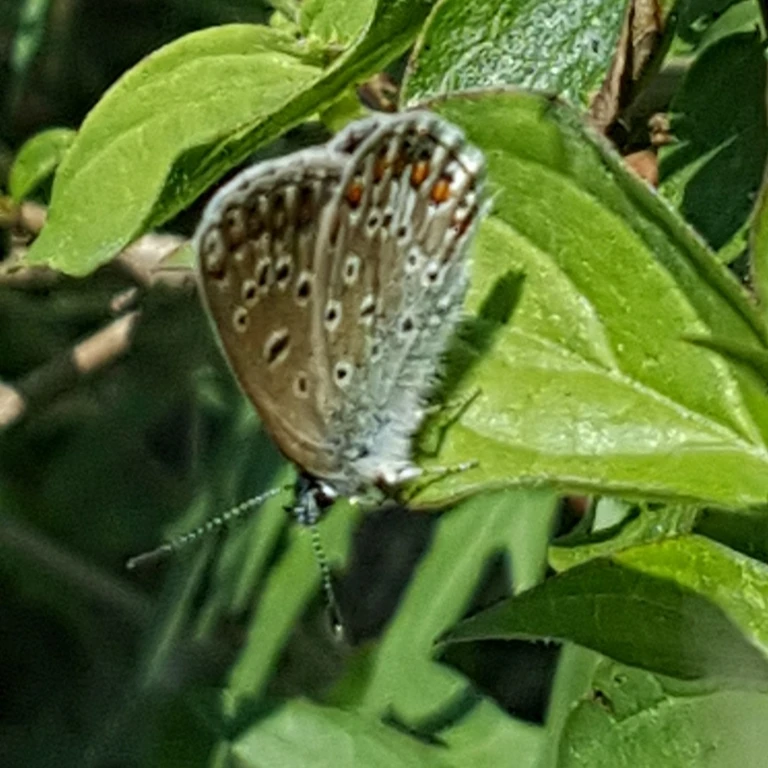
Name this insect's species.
Polyommatus icarus
